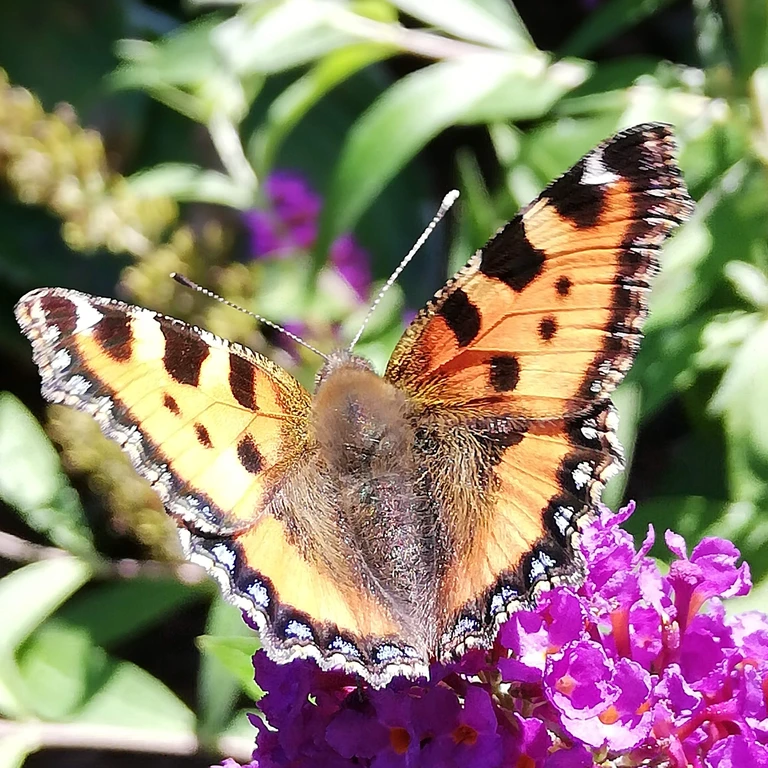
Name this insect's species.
Aglais urticae
